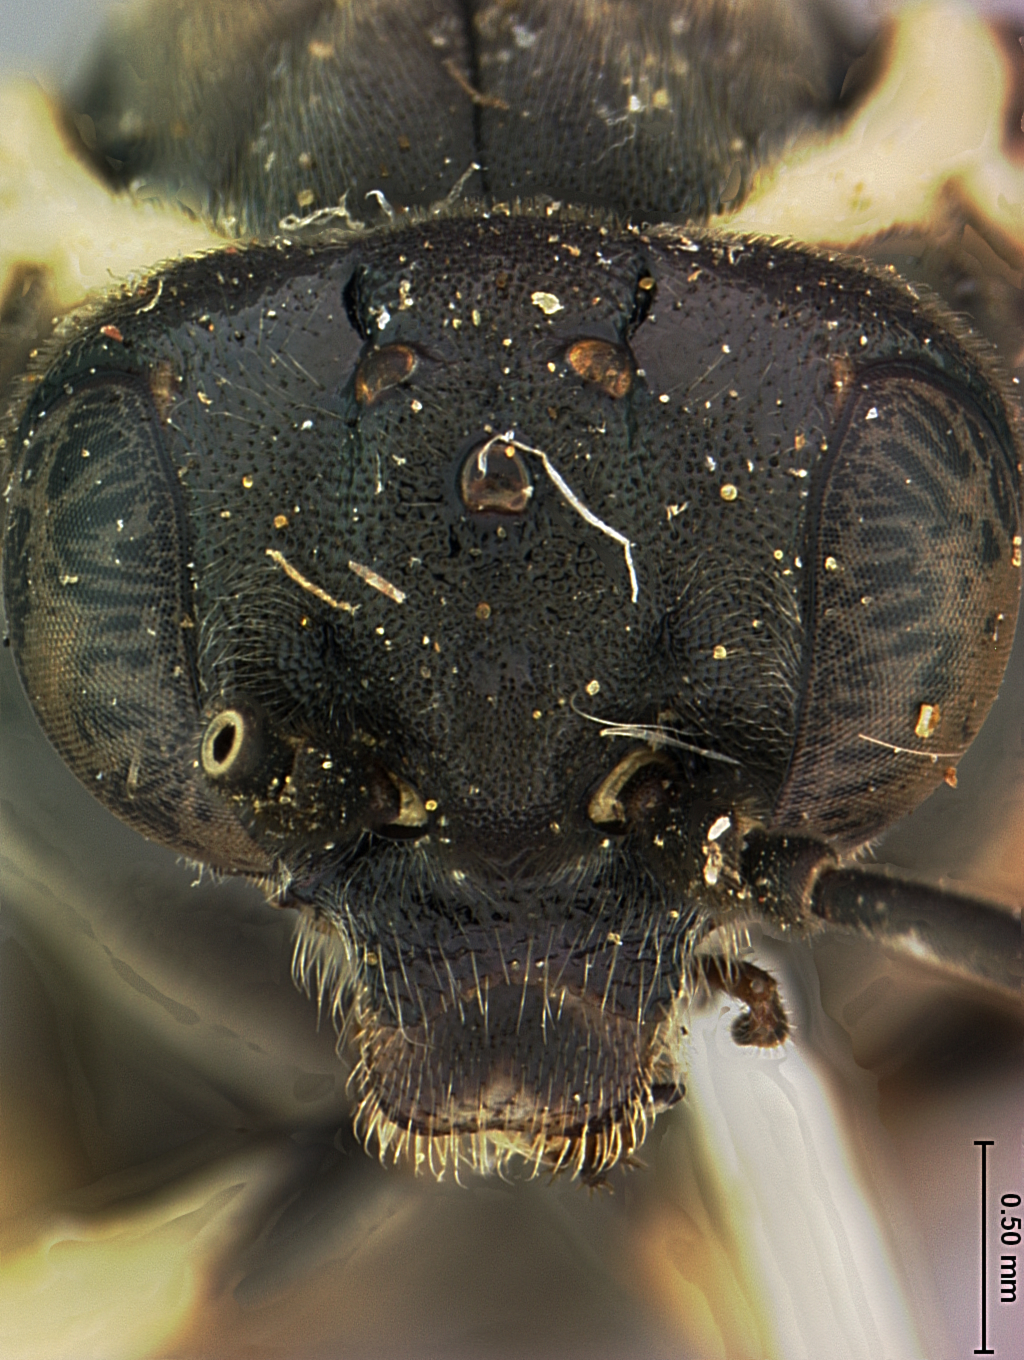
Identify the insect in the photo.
Macrophya melanostoma
